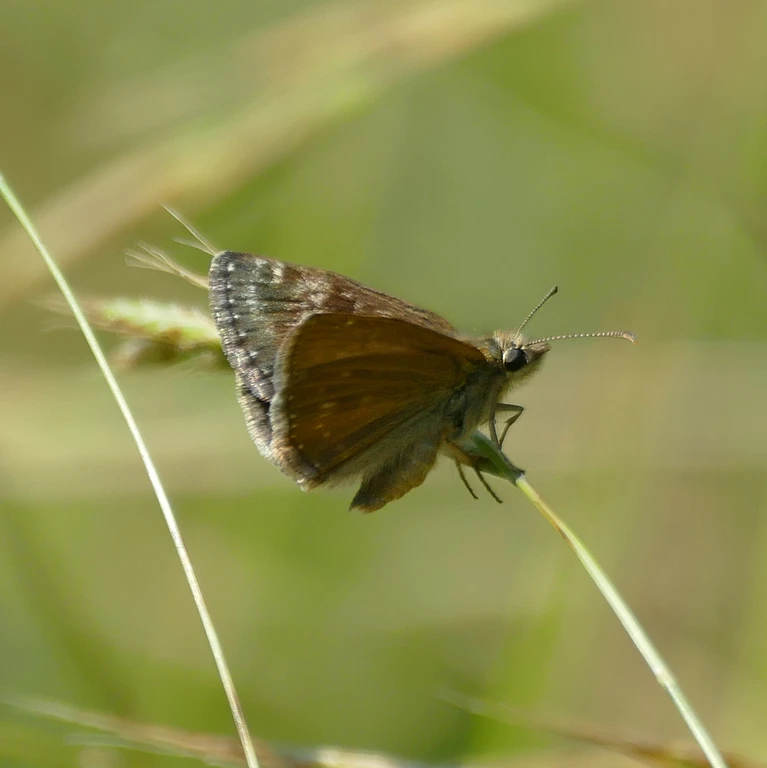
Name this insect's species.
Erynnis tages
